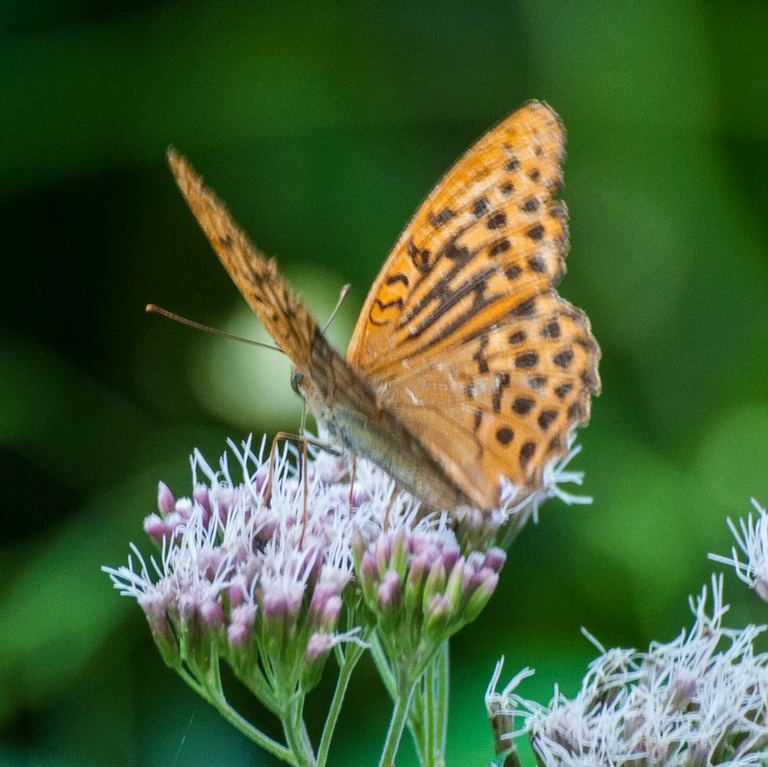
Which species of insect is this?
Argynnis paphia
